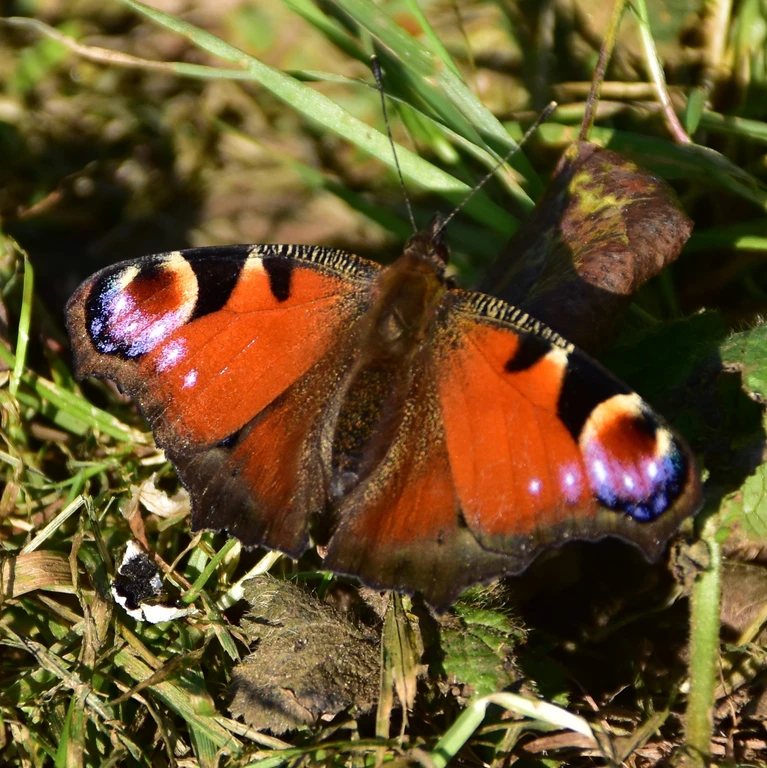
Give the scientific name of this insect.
Aglais io
